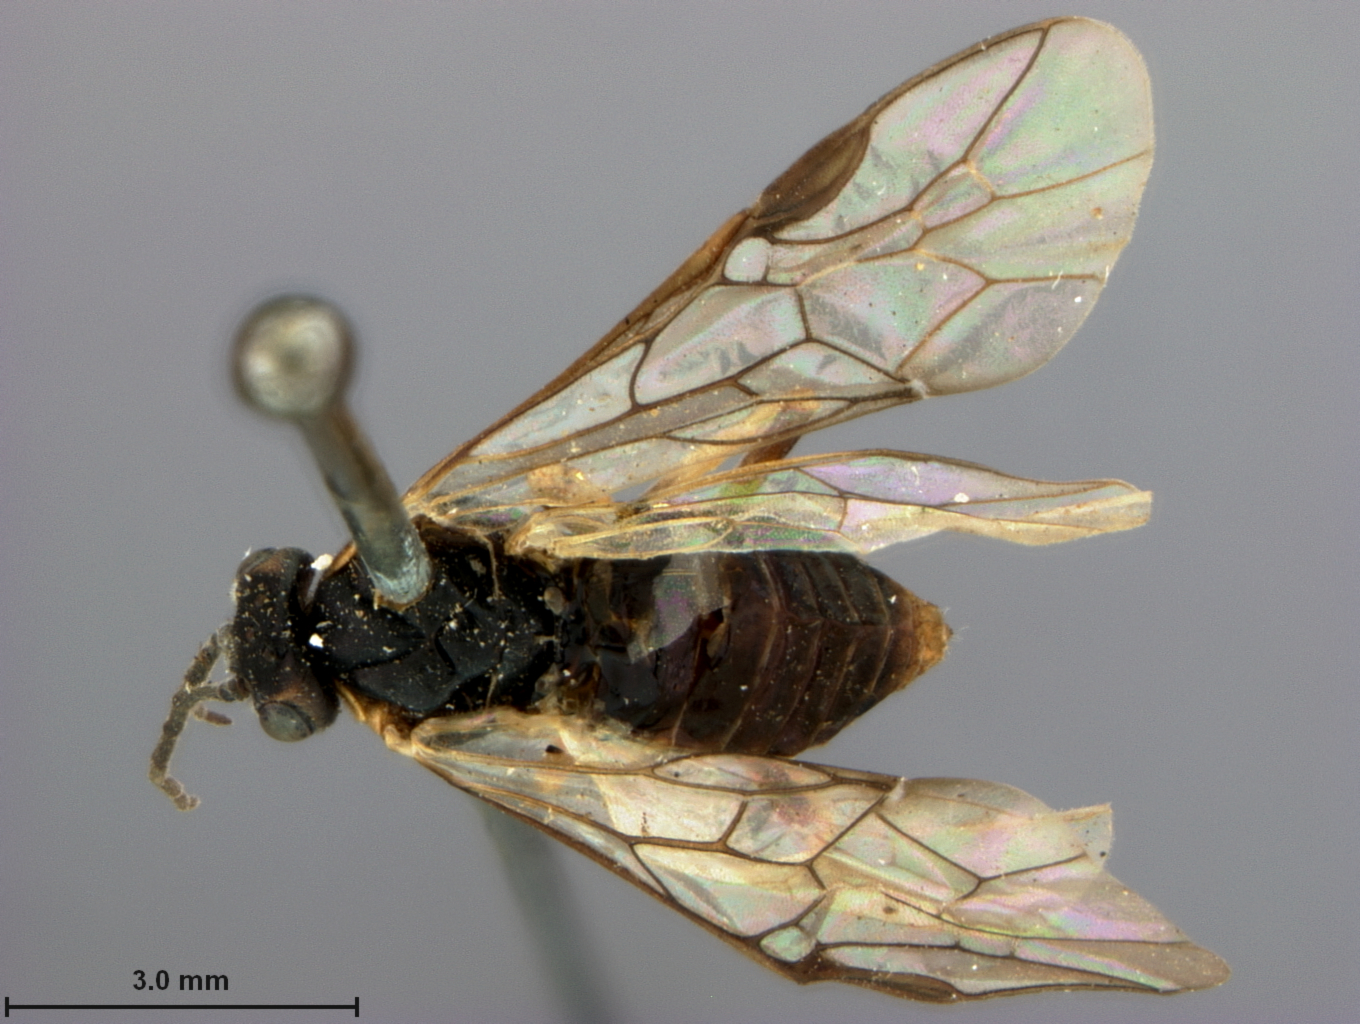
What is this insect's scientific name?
Pristiphora bucoda
